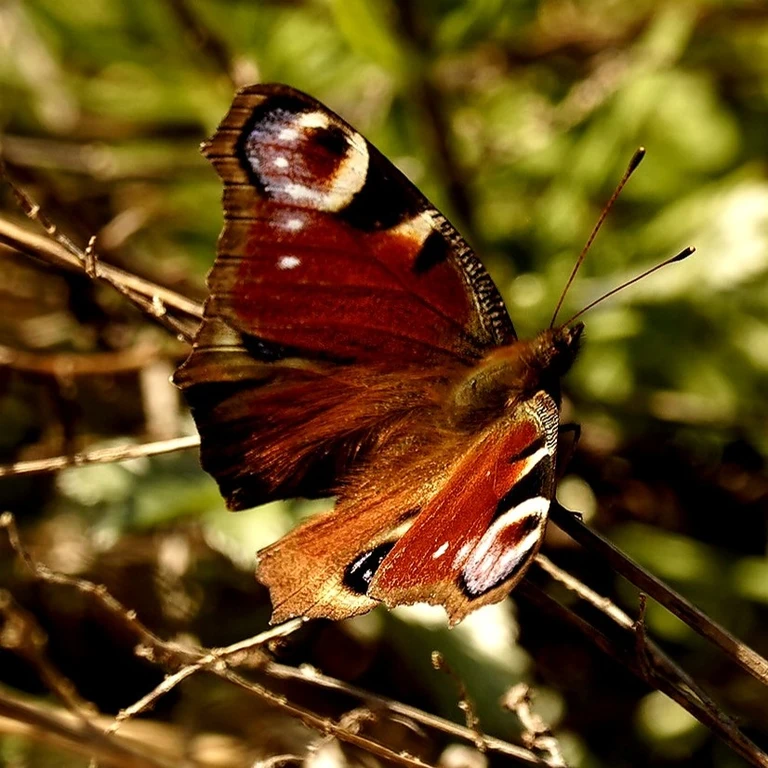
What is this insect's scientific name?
Aglais io
